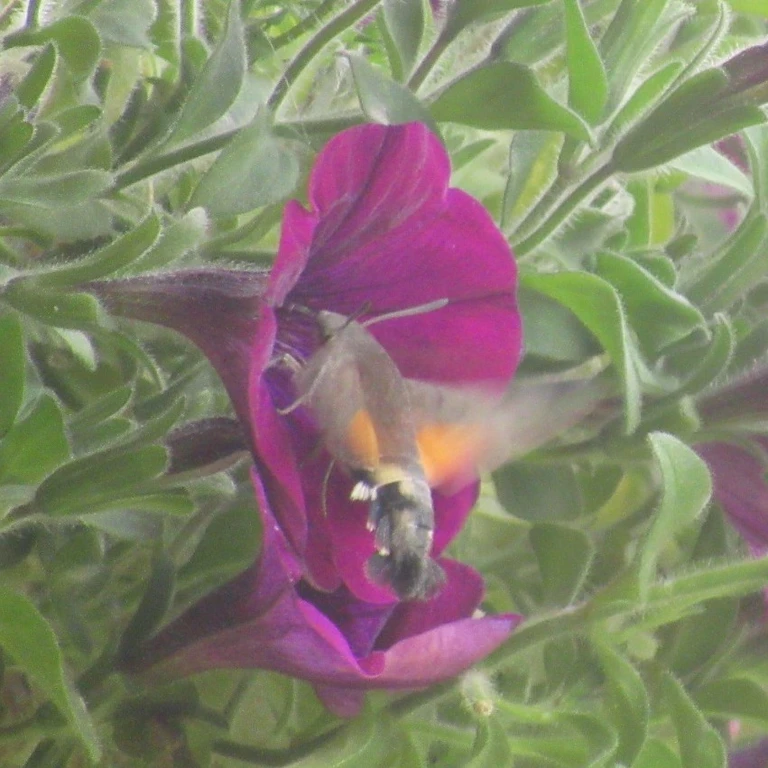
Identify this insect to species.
Macroglossum stellatarum
